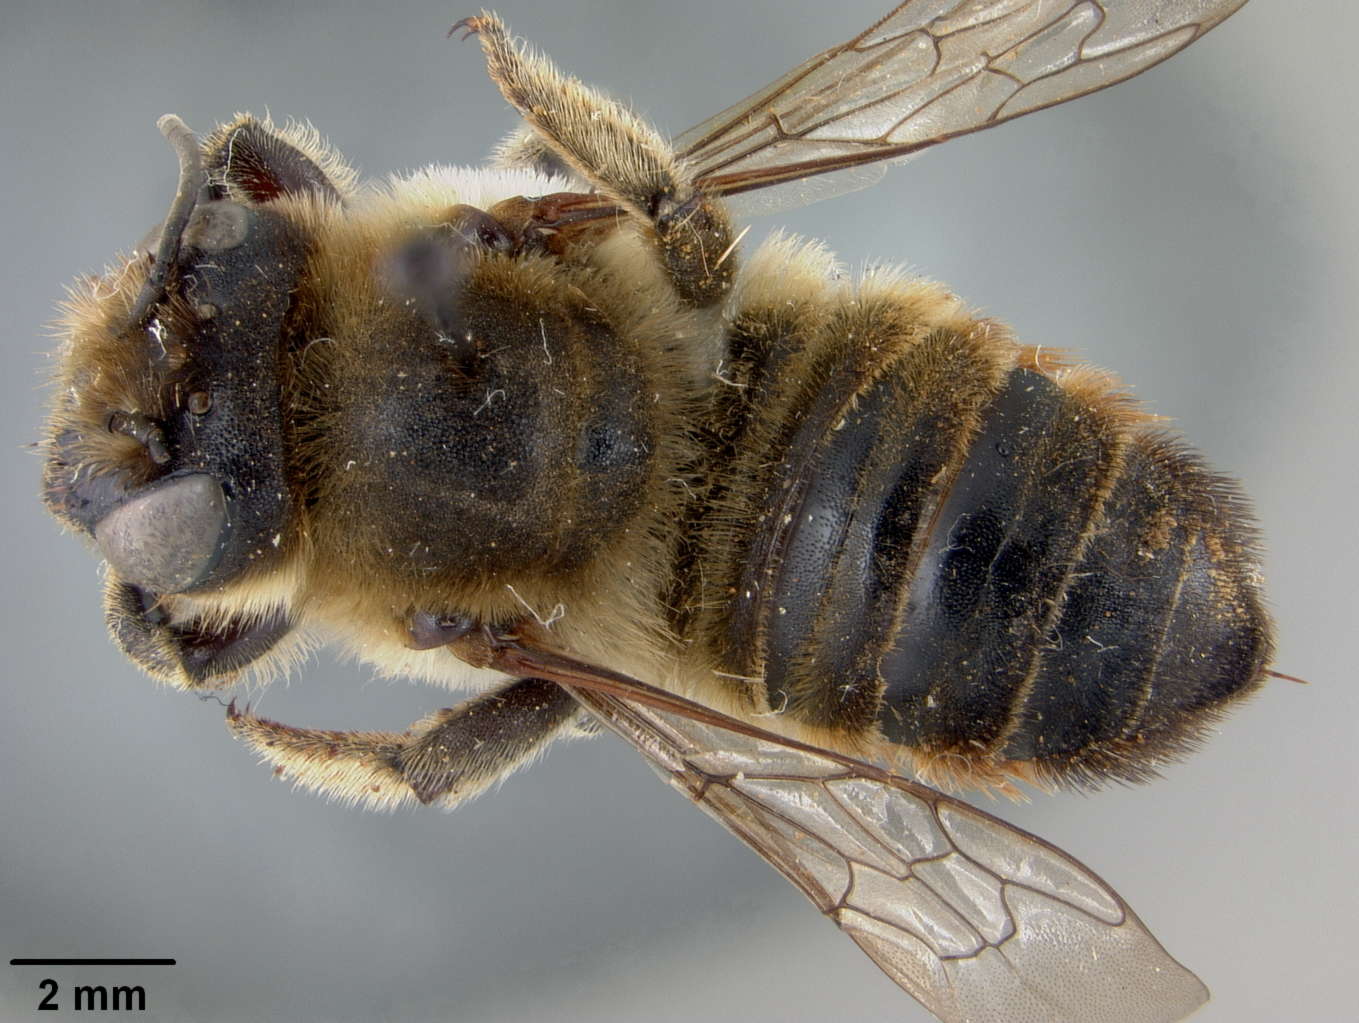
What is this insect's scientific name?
Megachile lagopoda
